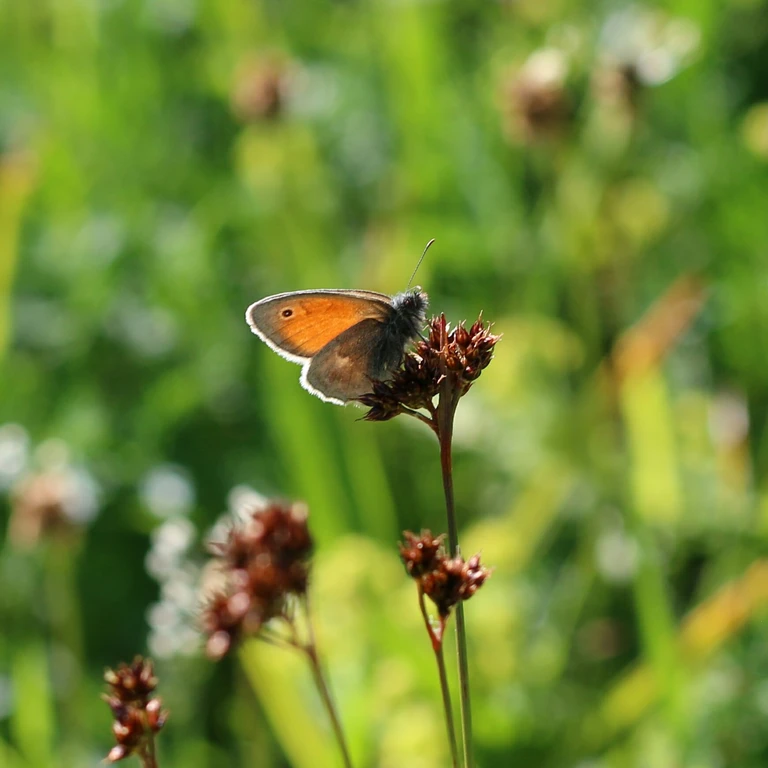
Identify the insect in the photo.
Coenonympha pamphilus
